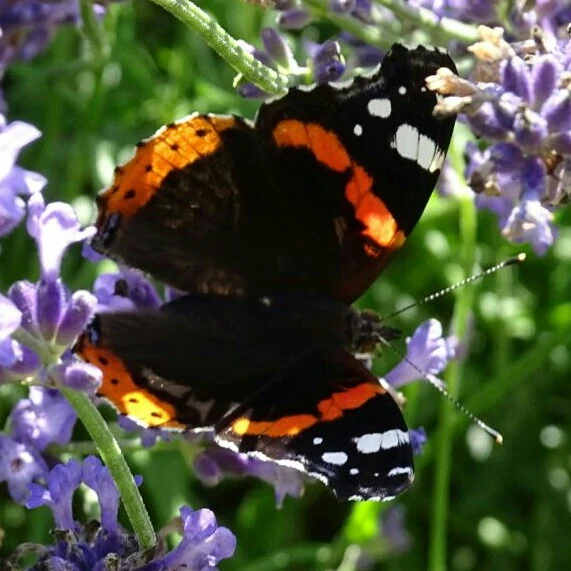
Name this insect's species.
Vanessa atalanta
